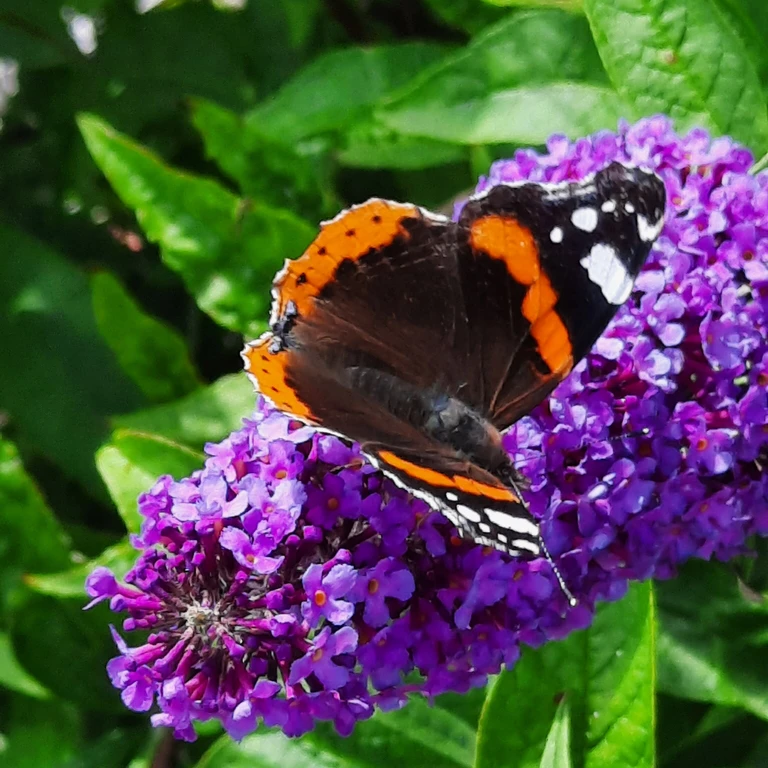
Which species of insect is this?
Vanessa atalanta
